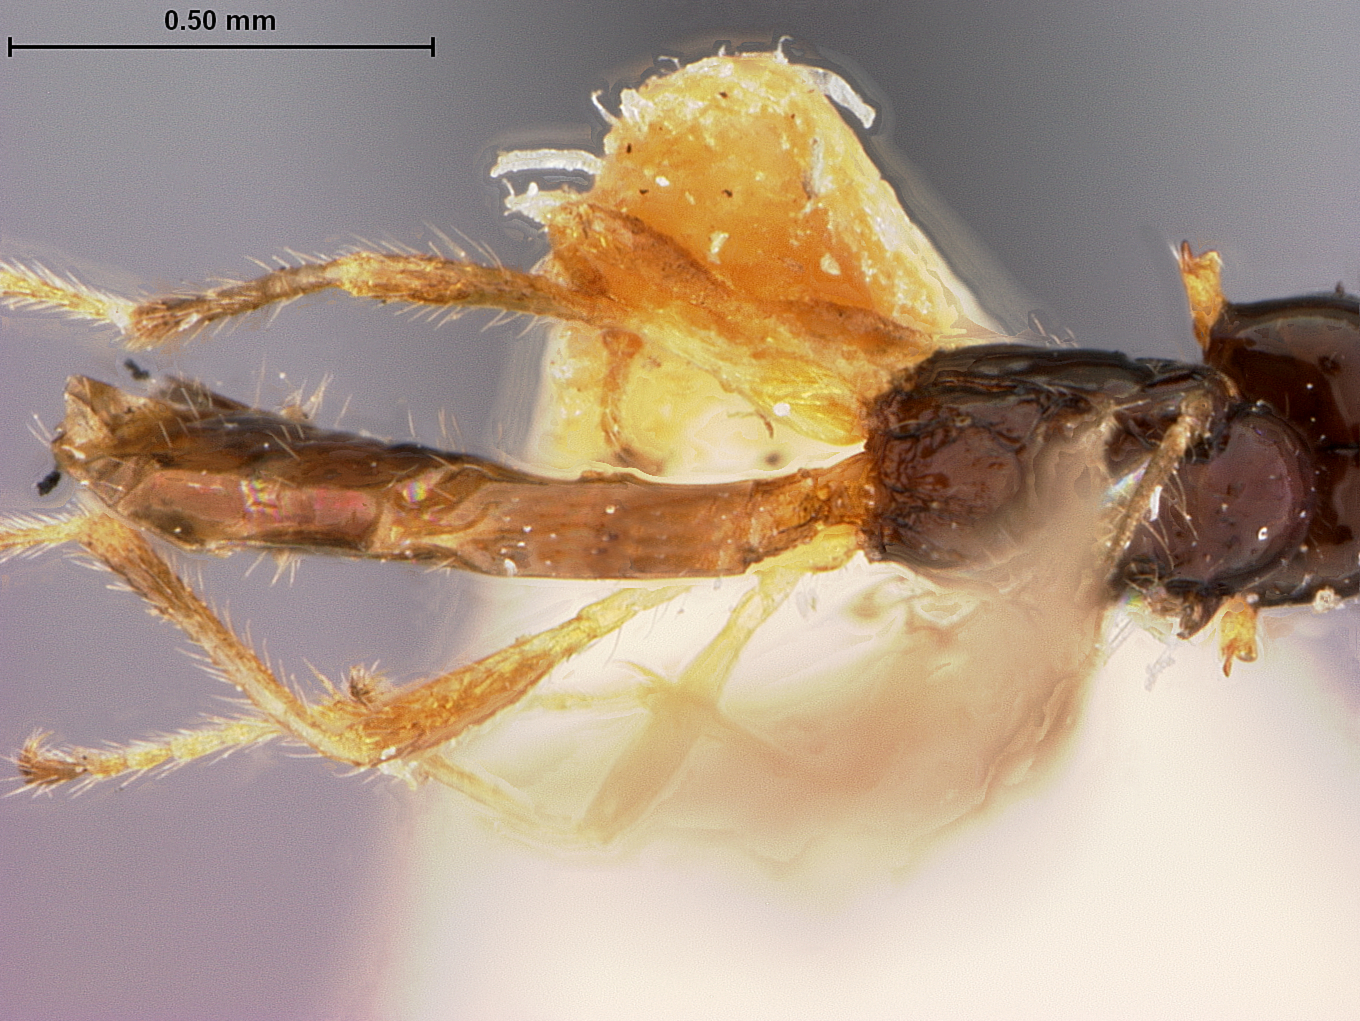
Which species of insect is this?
Aspilota subcubicus
